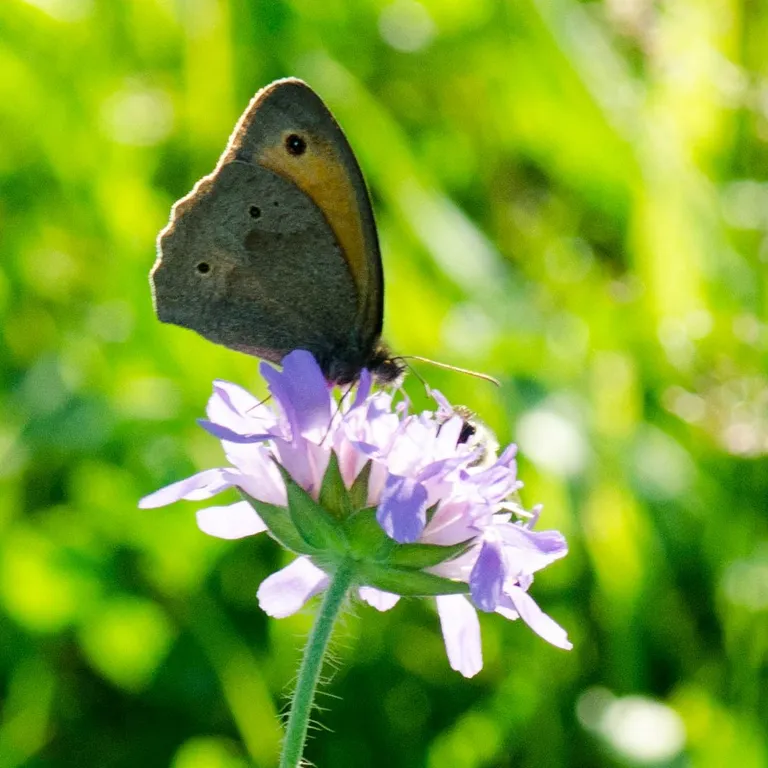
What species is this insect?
Maniola jurtina
